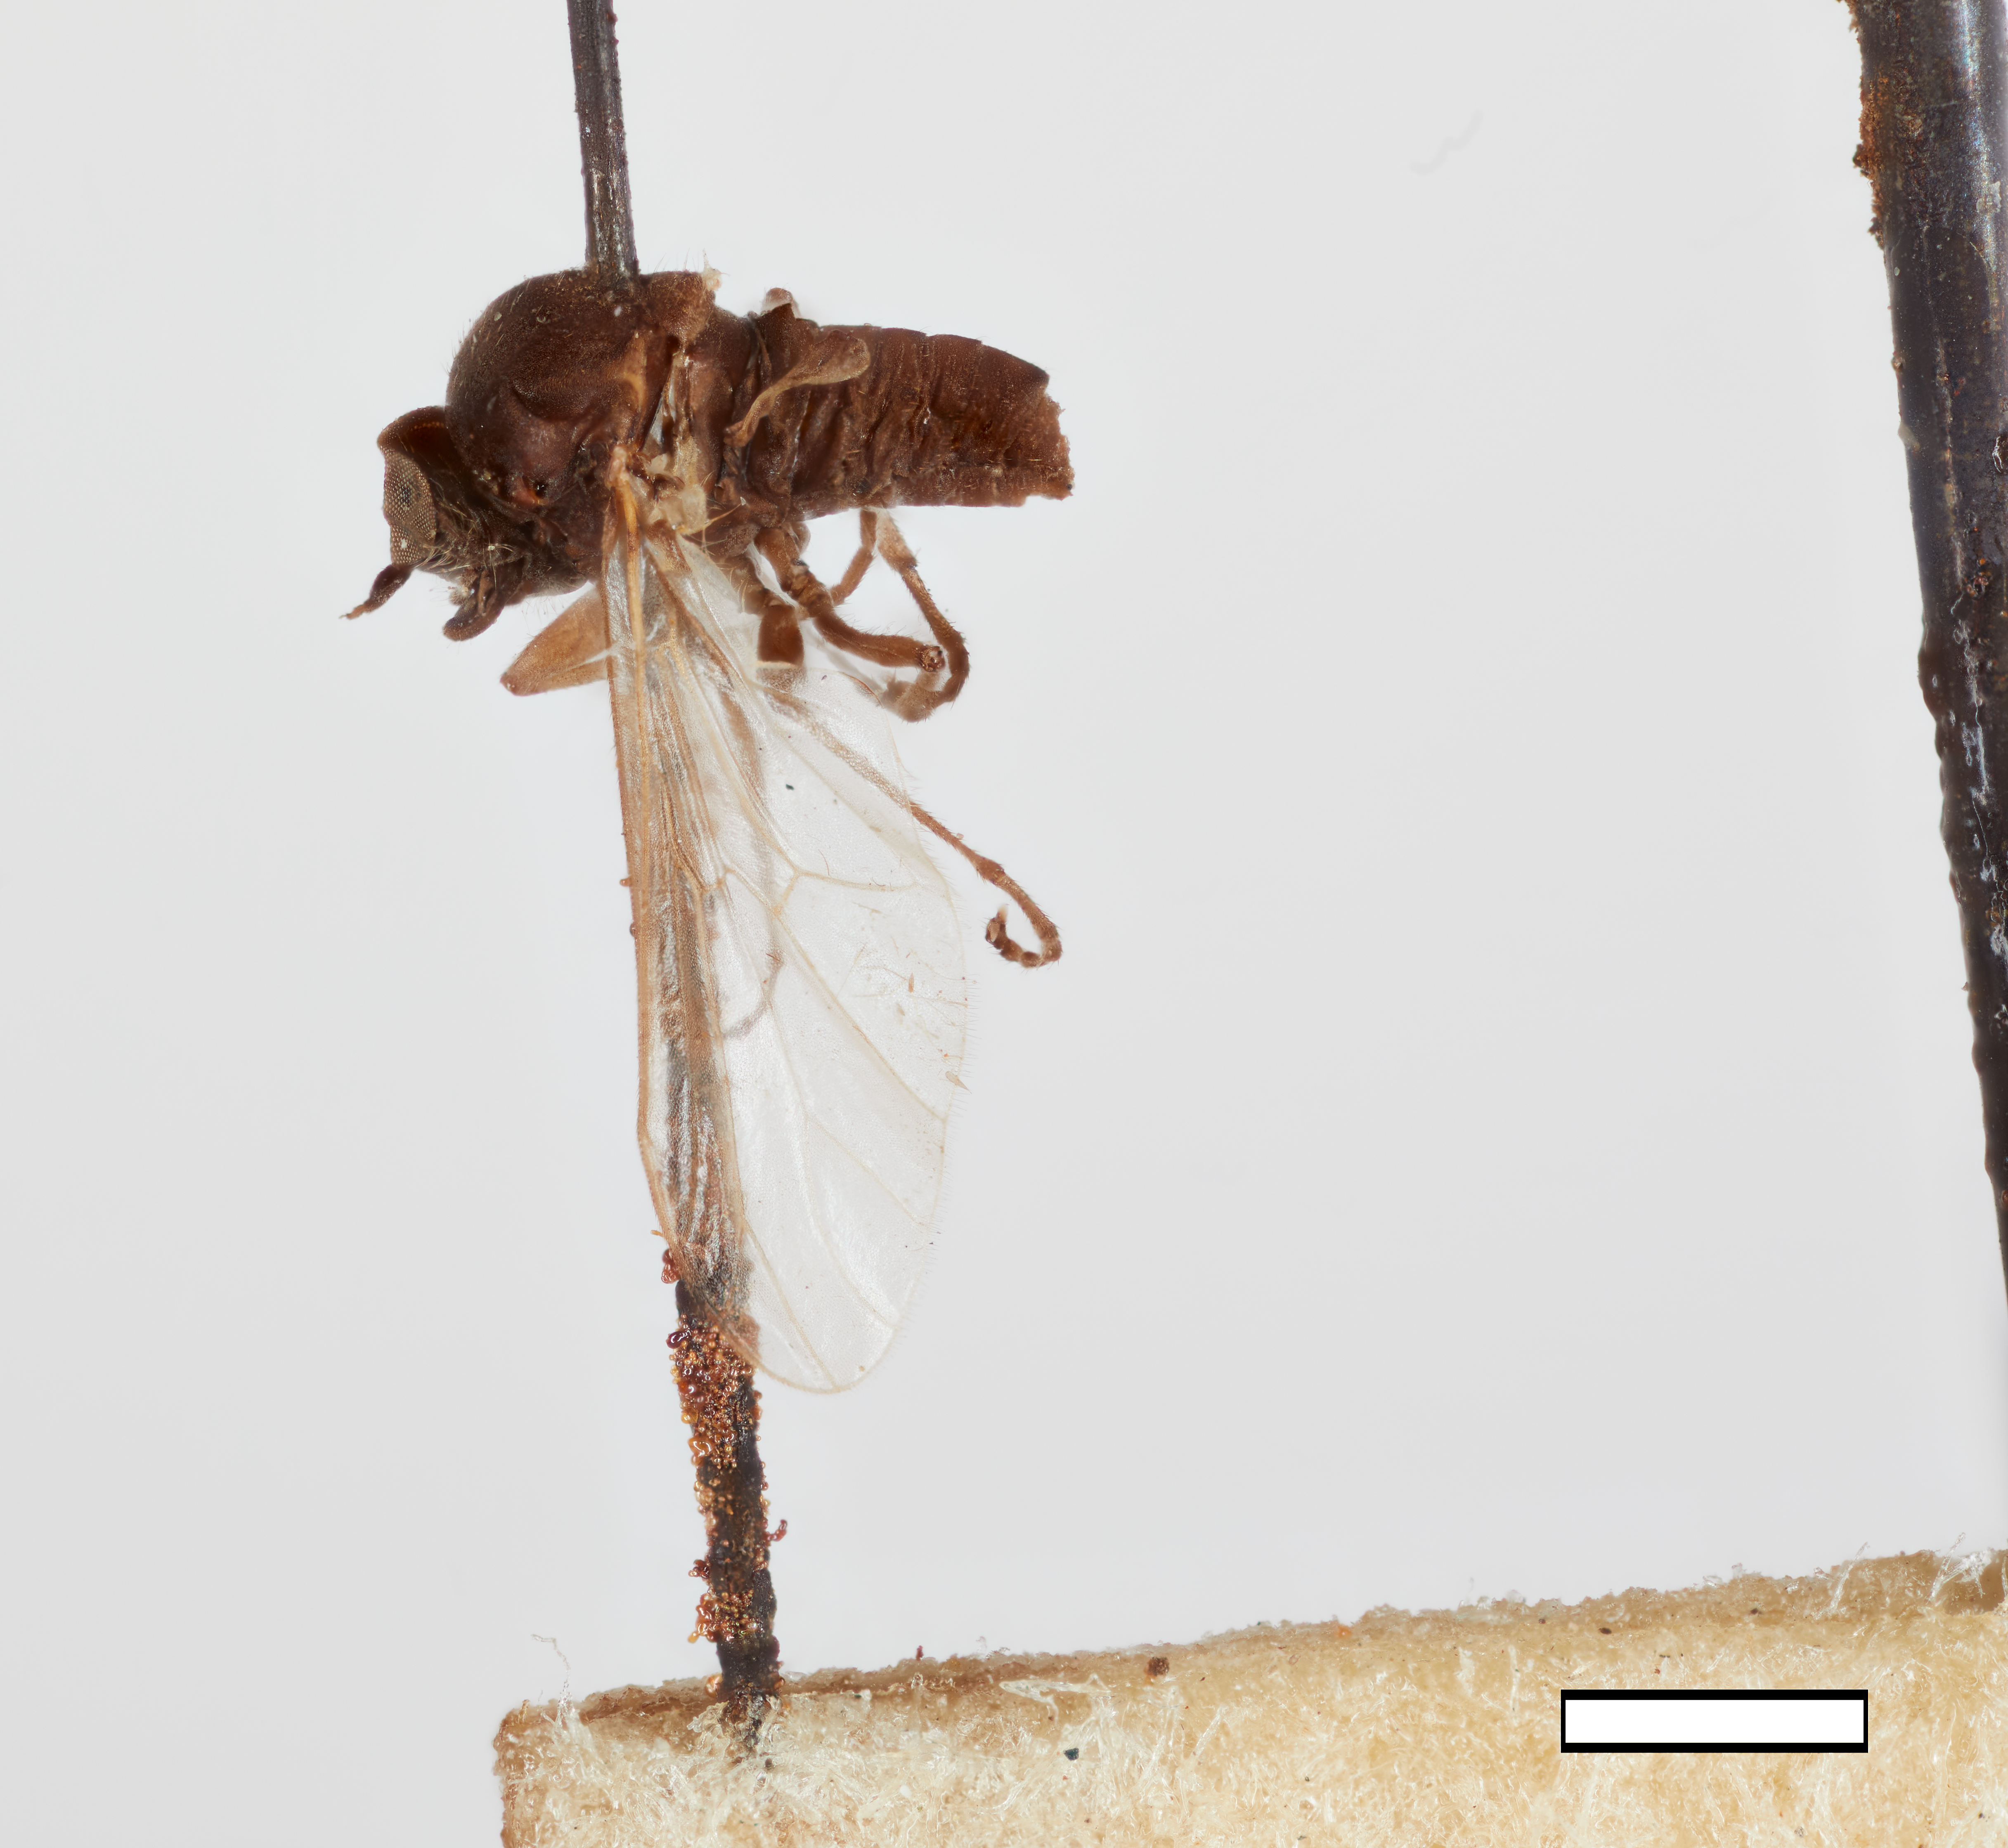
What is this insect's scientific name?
Hilarimorpha loisae
